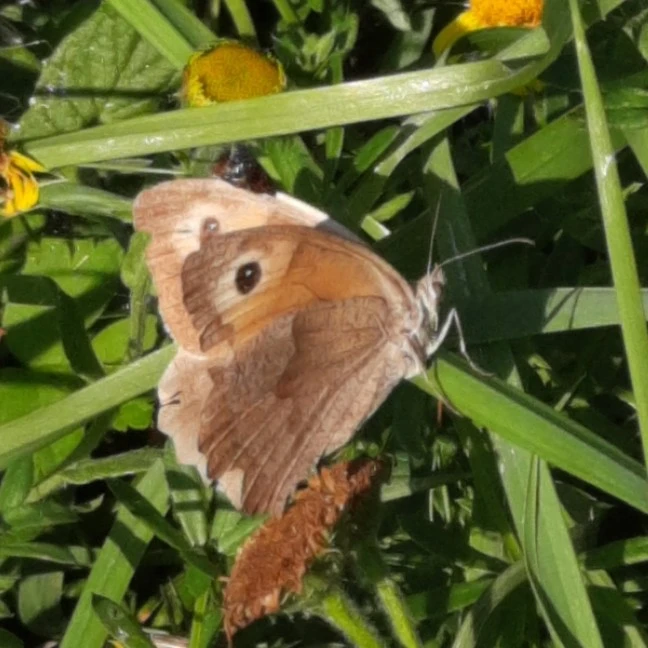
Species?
Maniola jurtina
